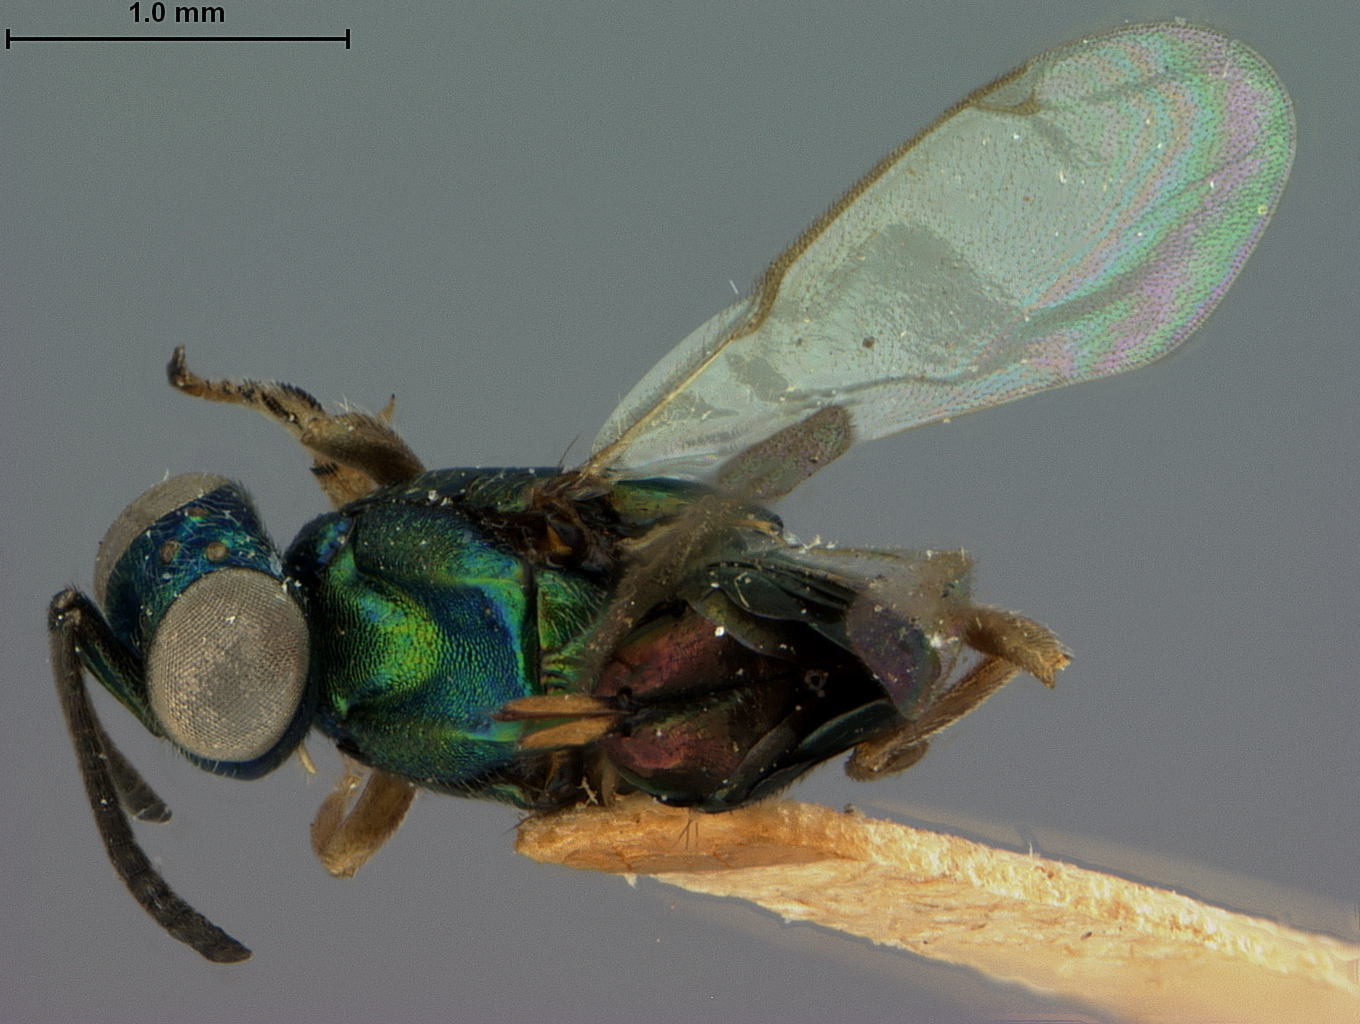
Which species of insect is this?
Eupelmus hawaiiensis
